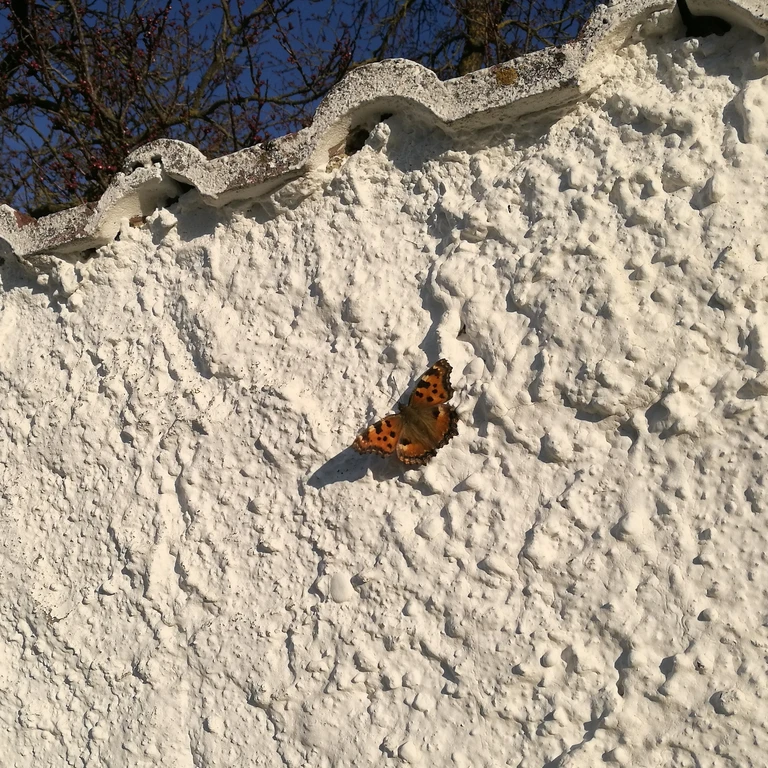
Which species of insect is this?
Nymphalis polychloros
